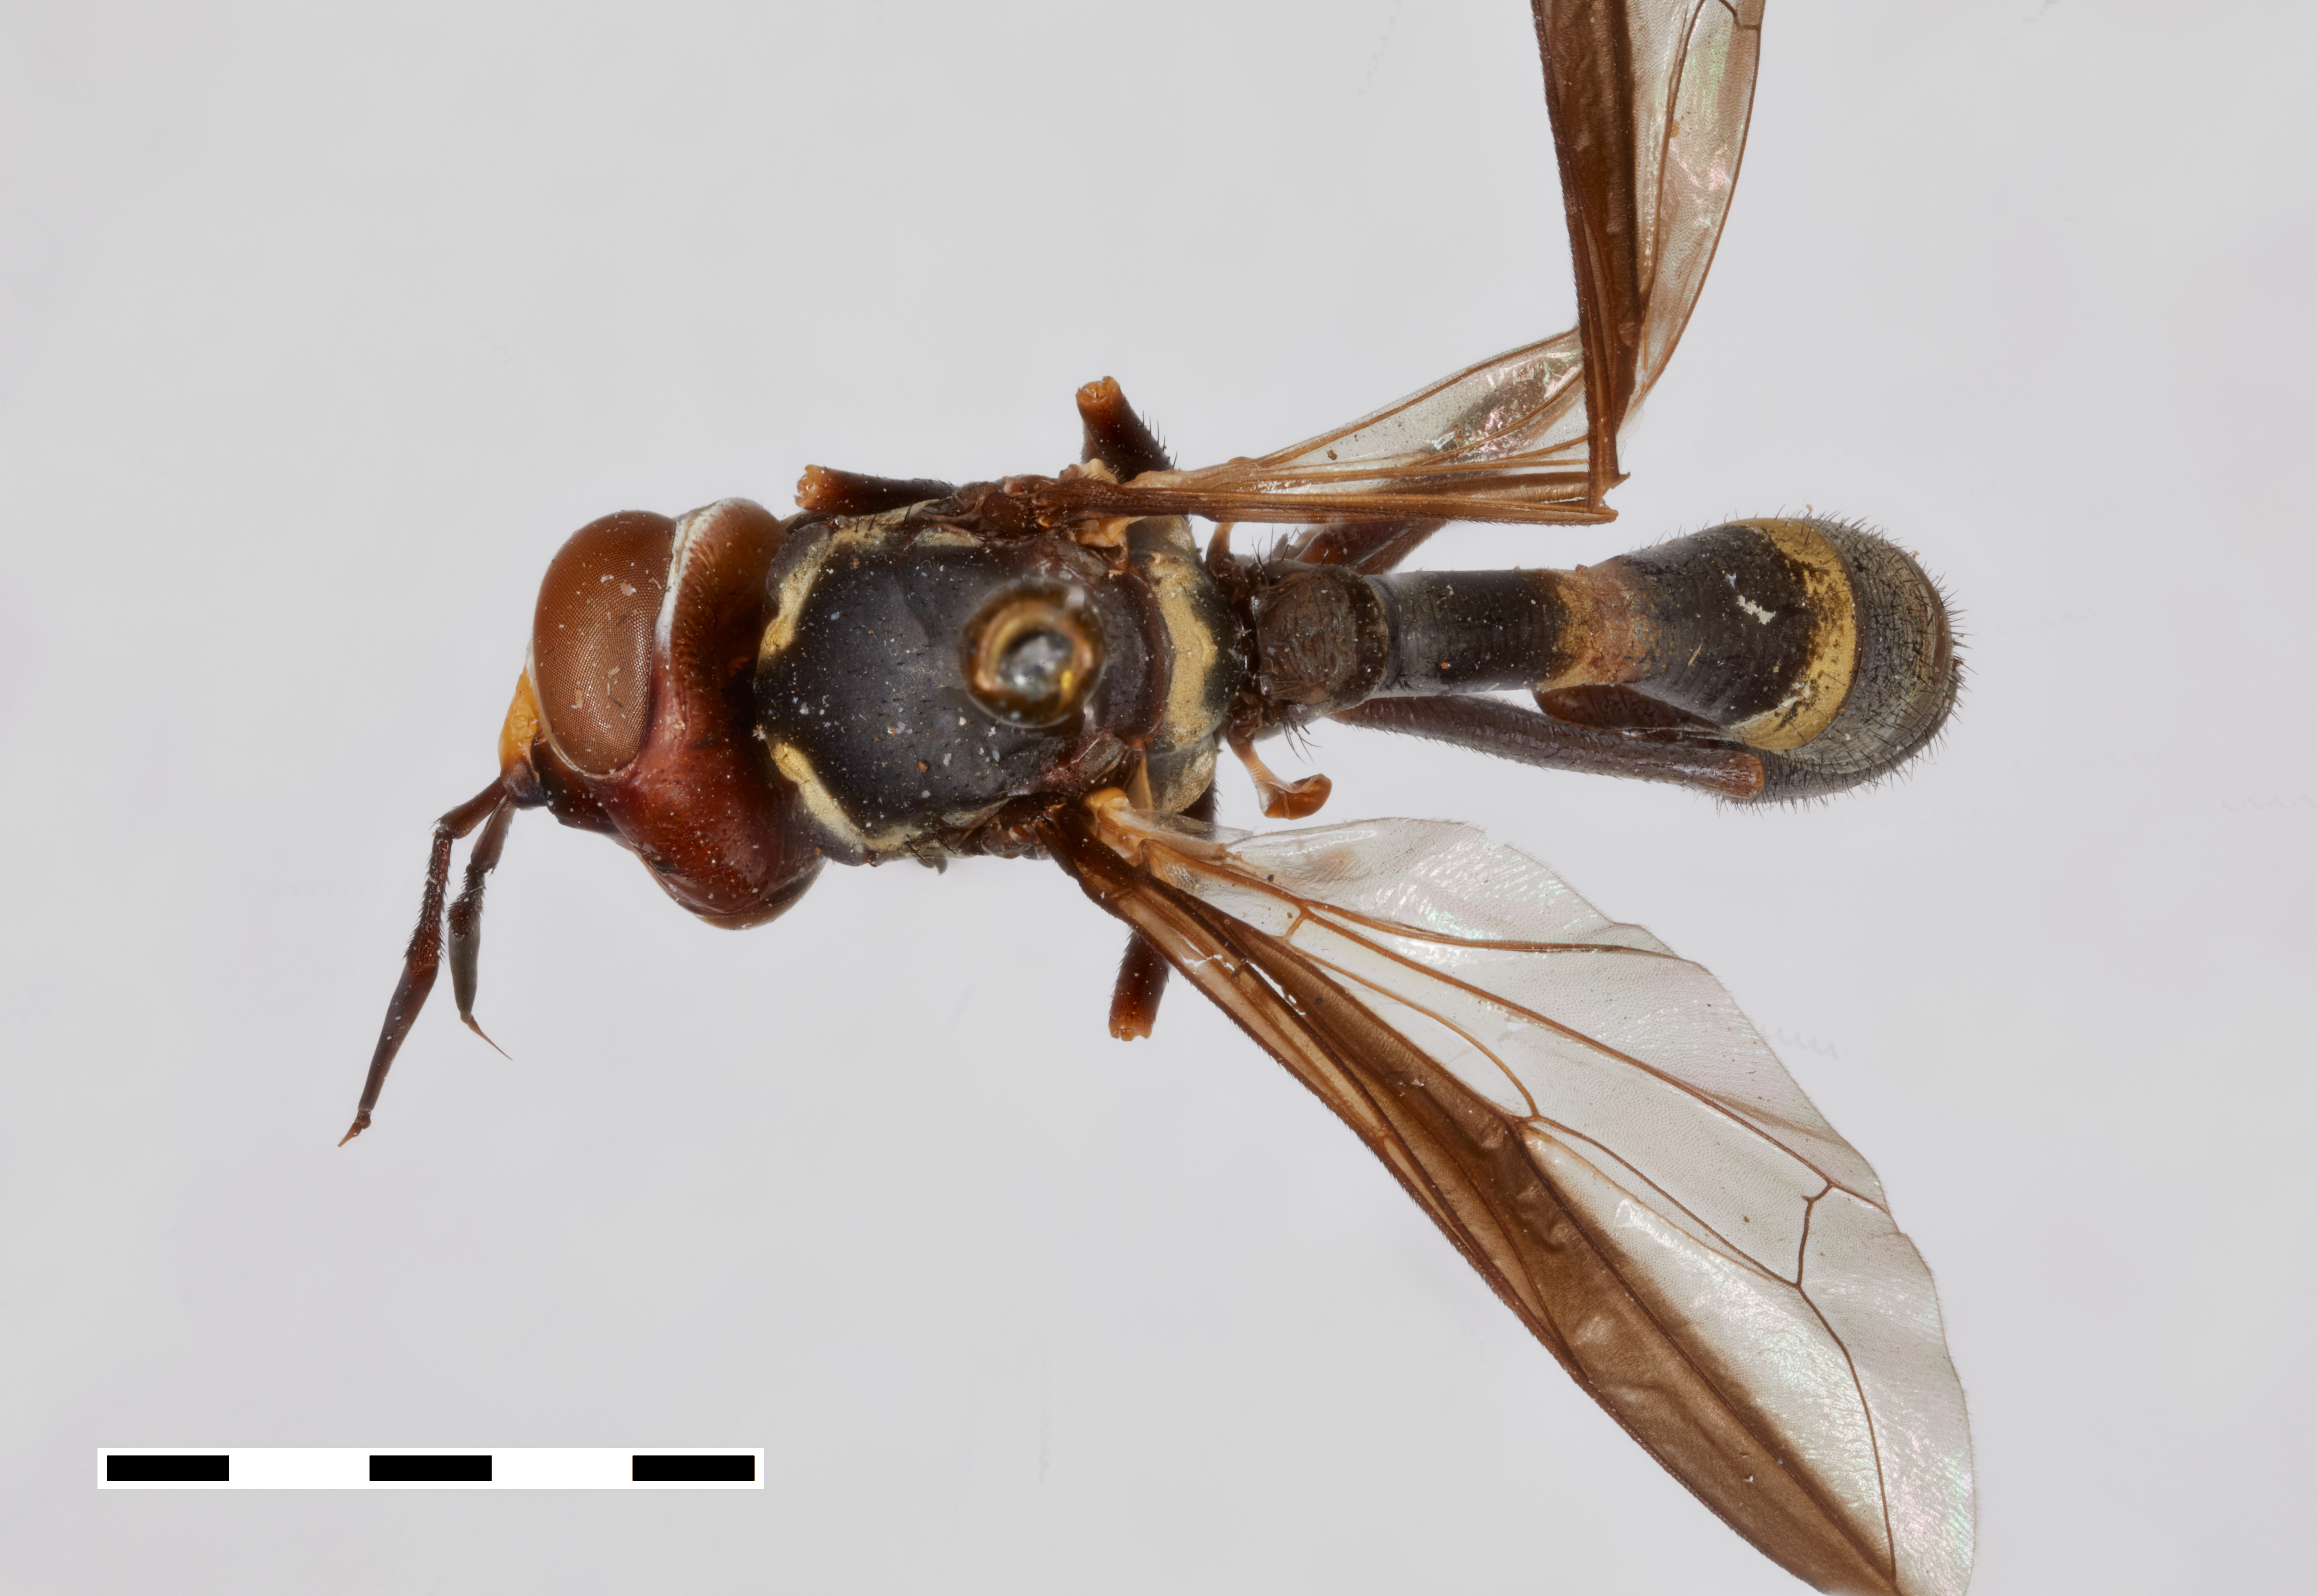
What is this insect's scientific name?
Conops antennatus (also Physoconops antennatus)
